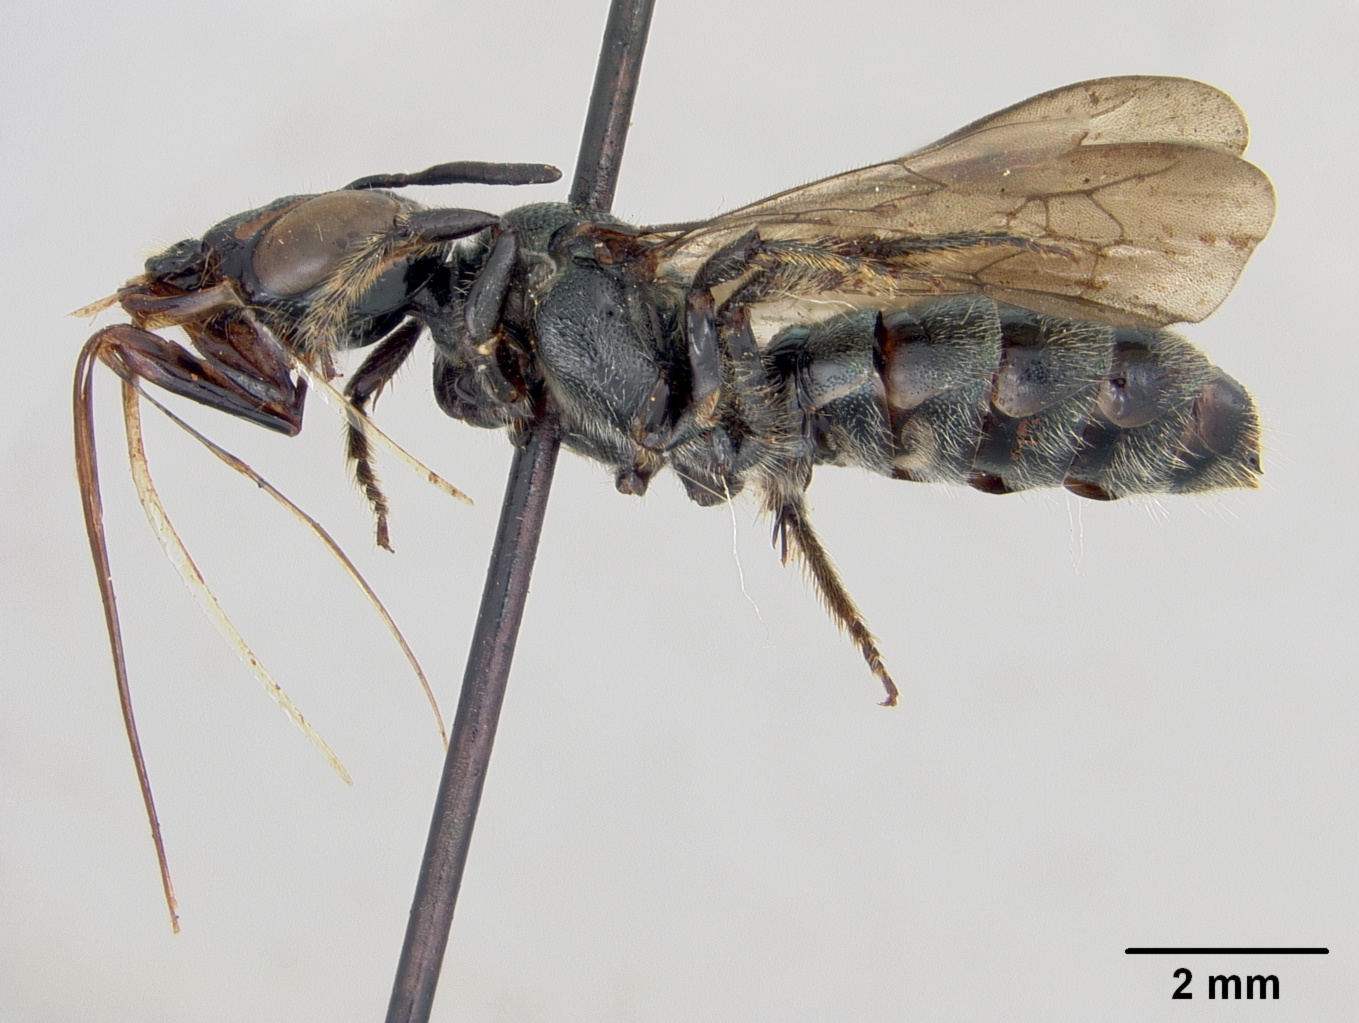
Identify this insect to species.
Ceratina titusi
